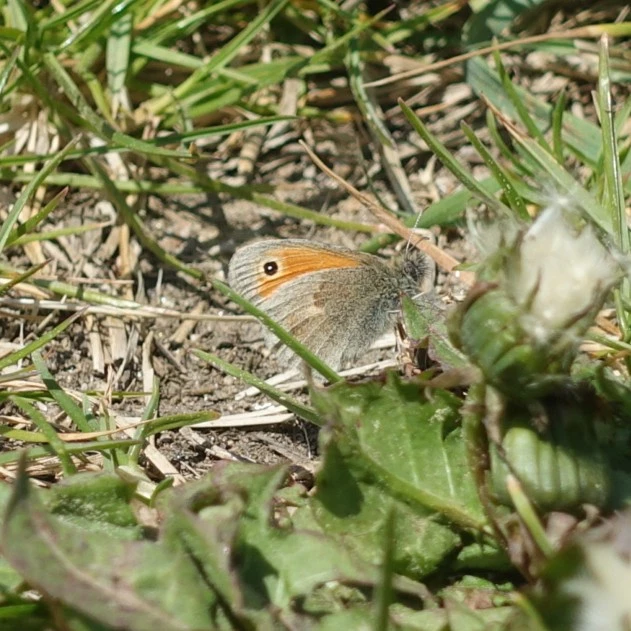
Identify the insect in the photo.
Coenonympha pamphilus
